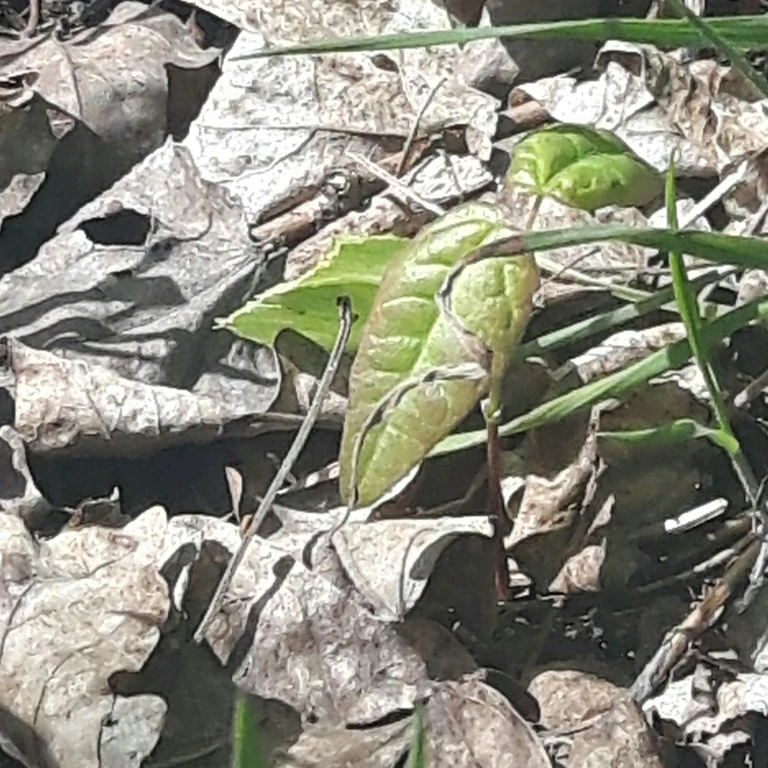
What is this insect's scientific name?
Gonepteryx rhamni
